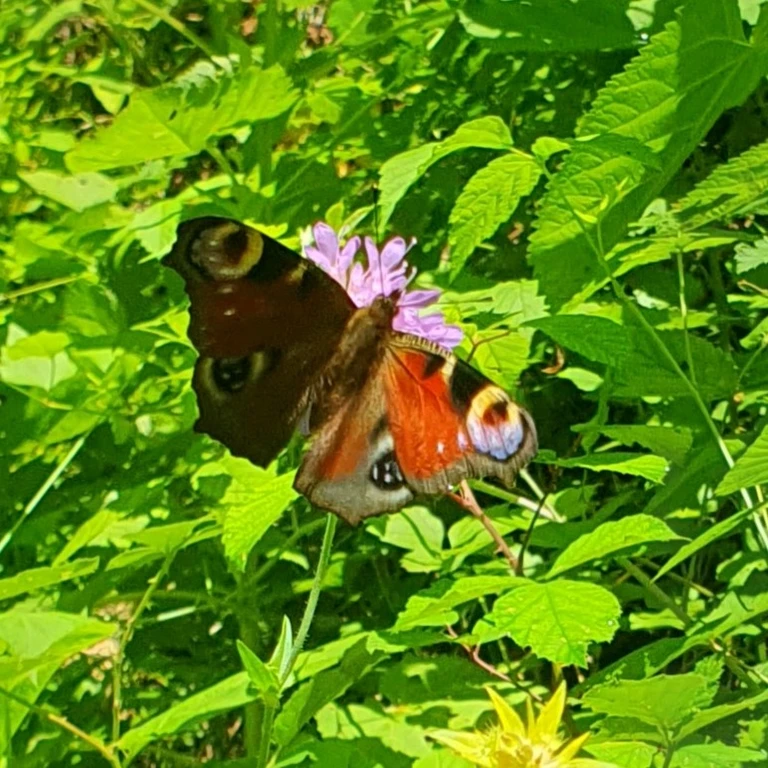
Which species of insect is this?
Aglais io
